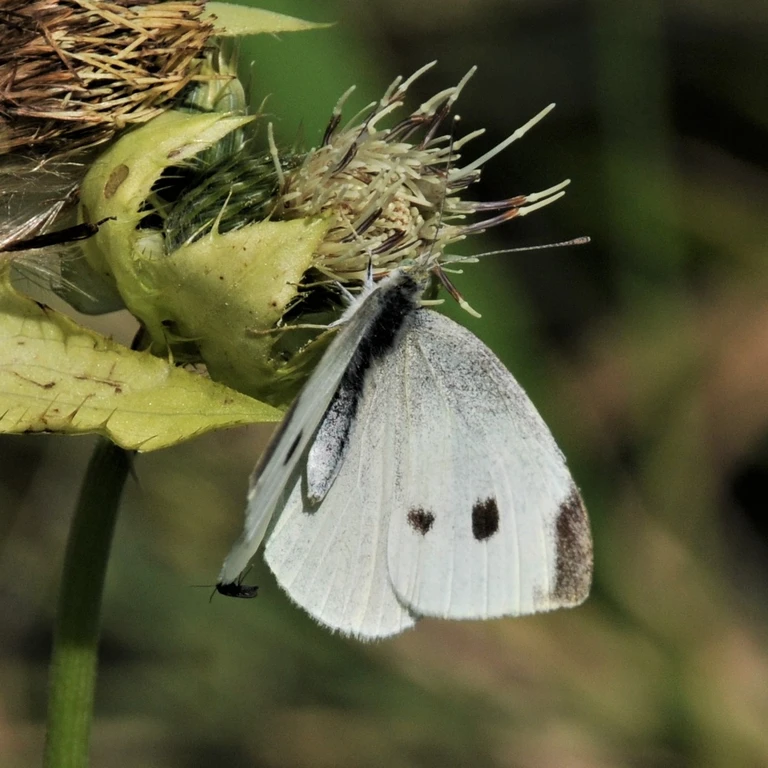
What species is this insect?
Pieris rapae
